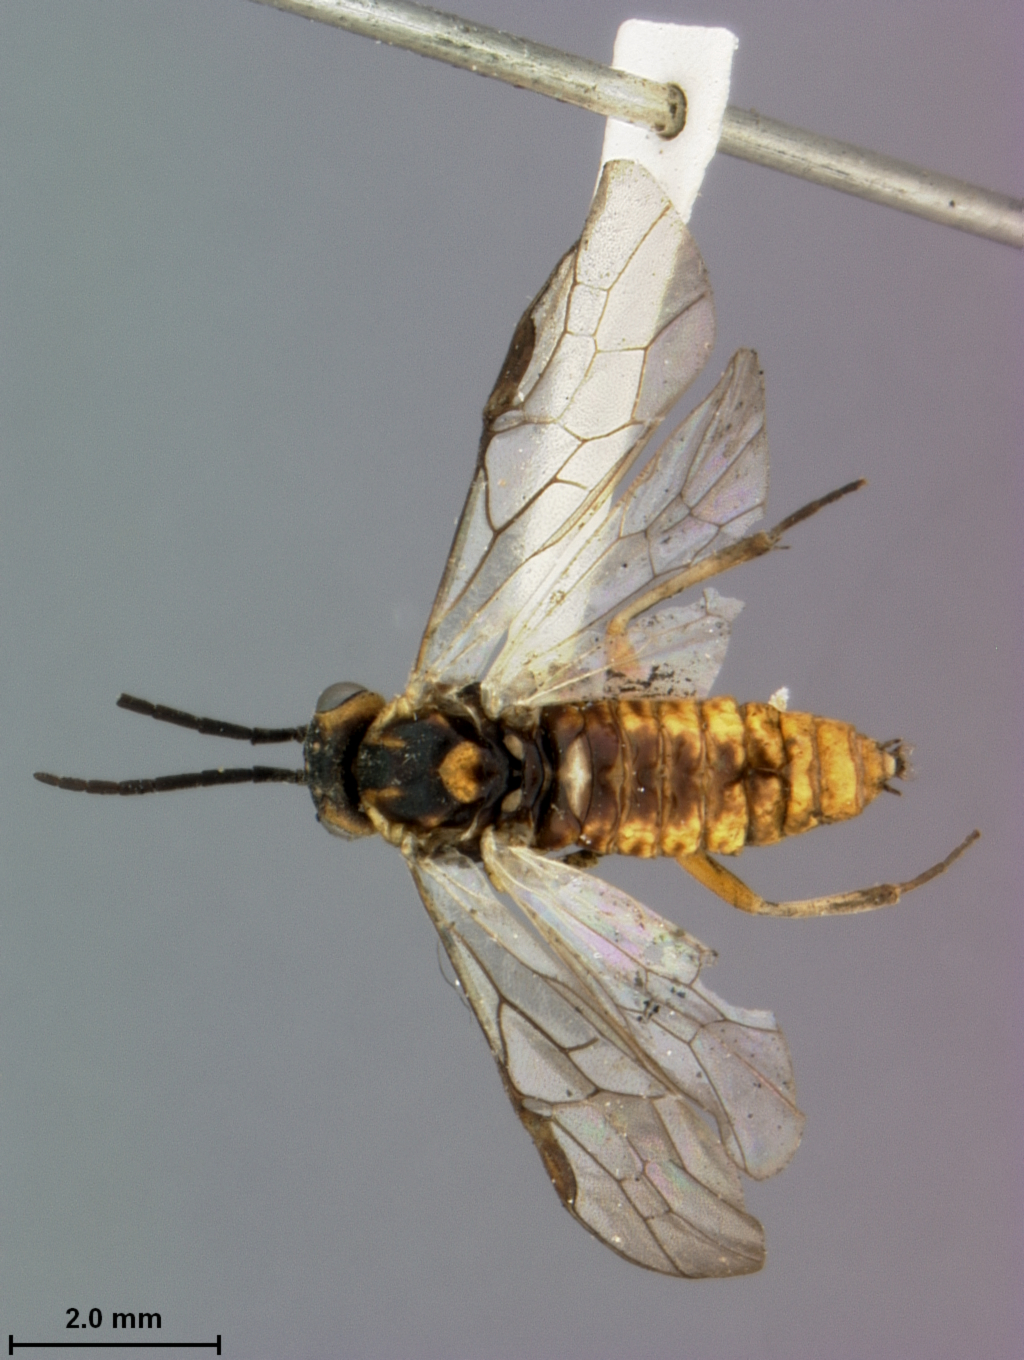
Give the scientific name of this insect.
Pontania lucidae
